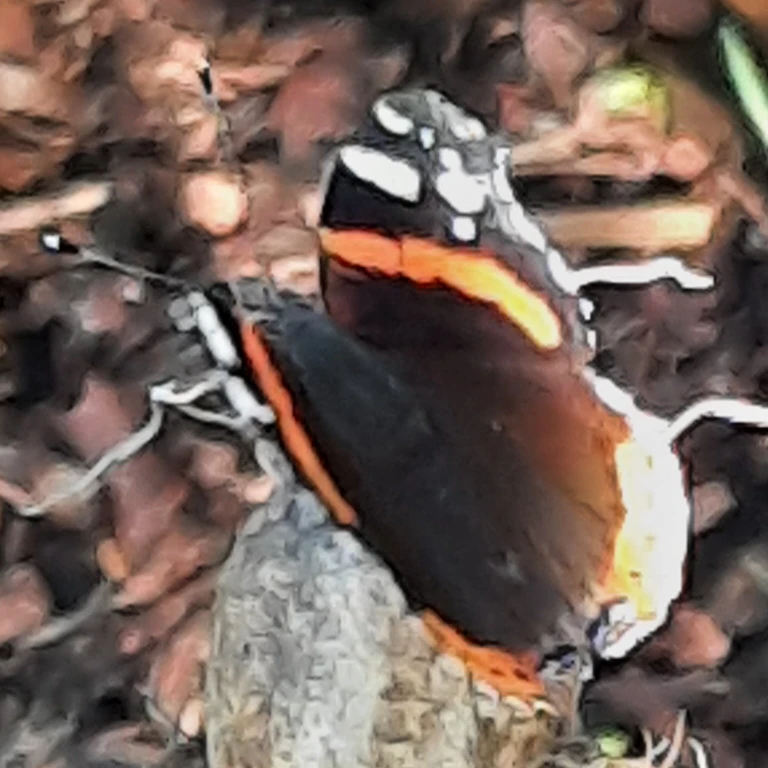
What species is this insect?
Vanessa atalanta
